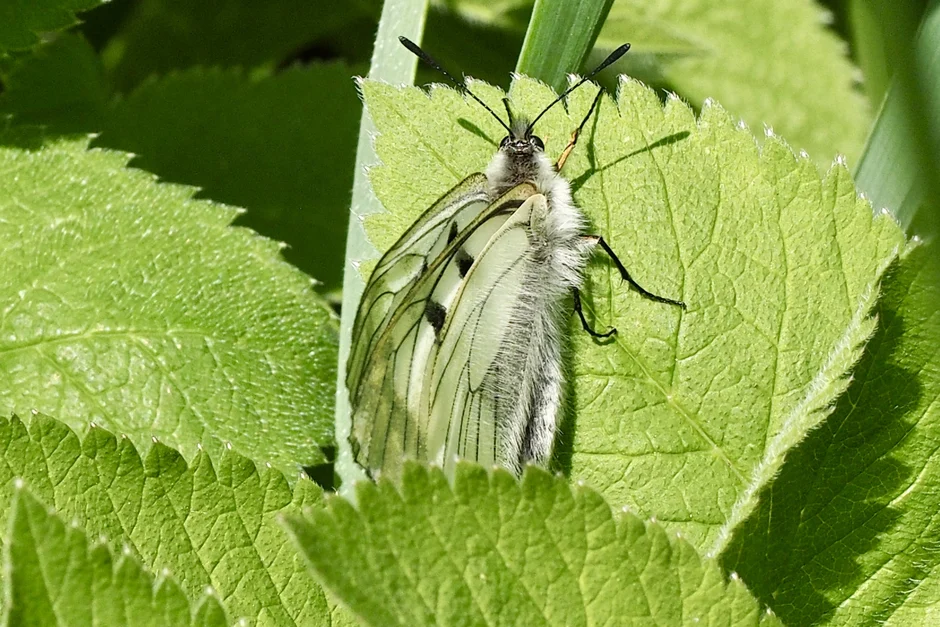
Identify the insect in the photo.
Parnassius mnemosyne
